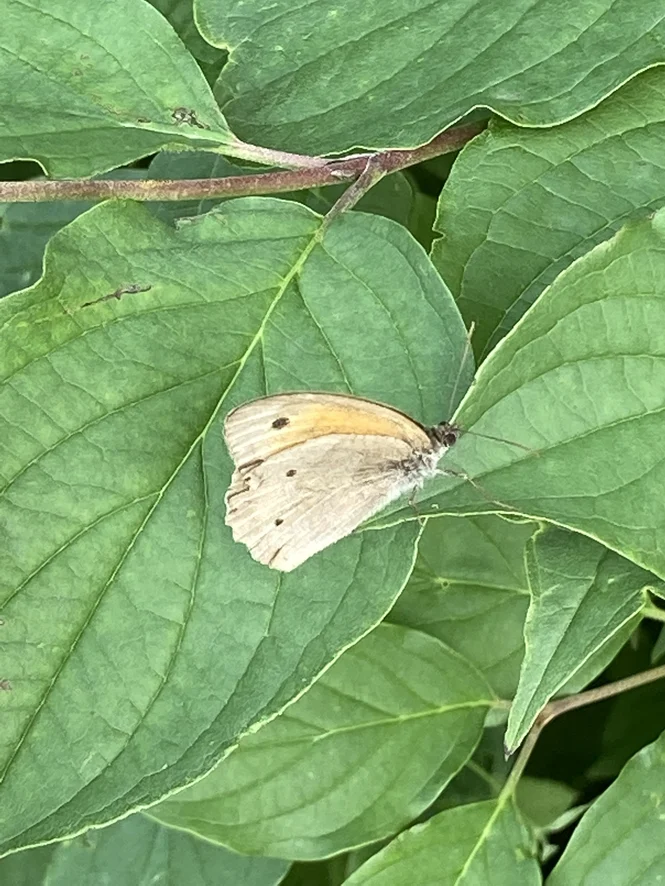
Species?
Maniola jurtina
